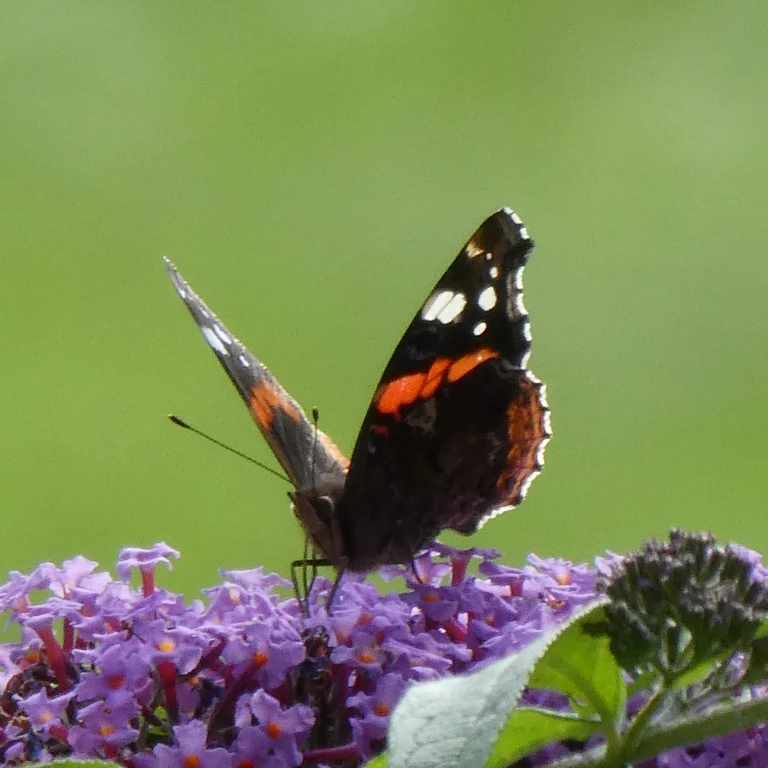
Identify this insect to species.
Vanessa atalanta
